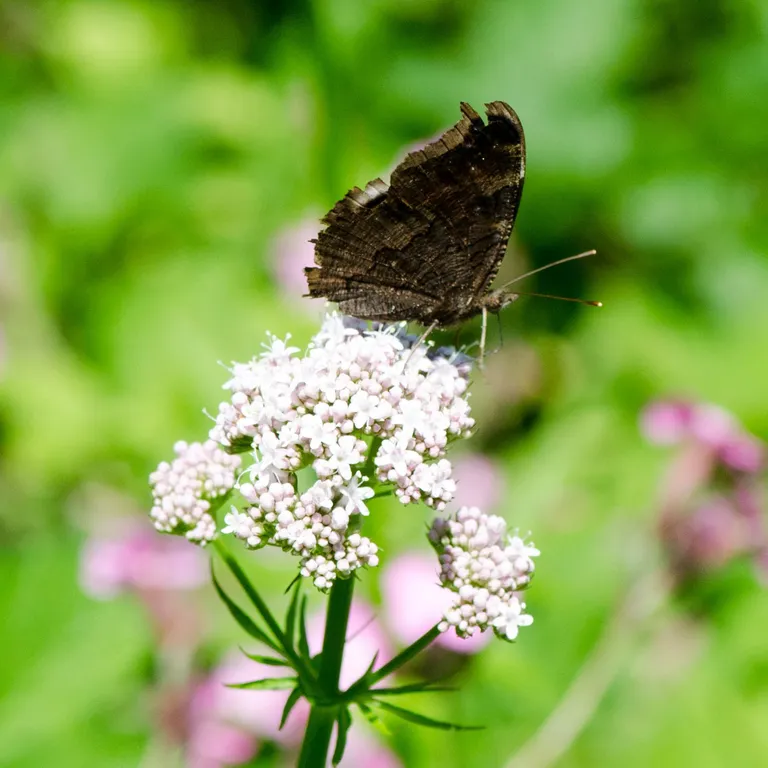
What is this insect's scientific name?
Aglais io
